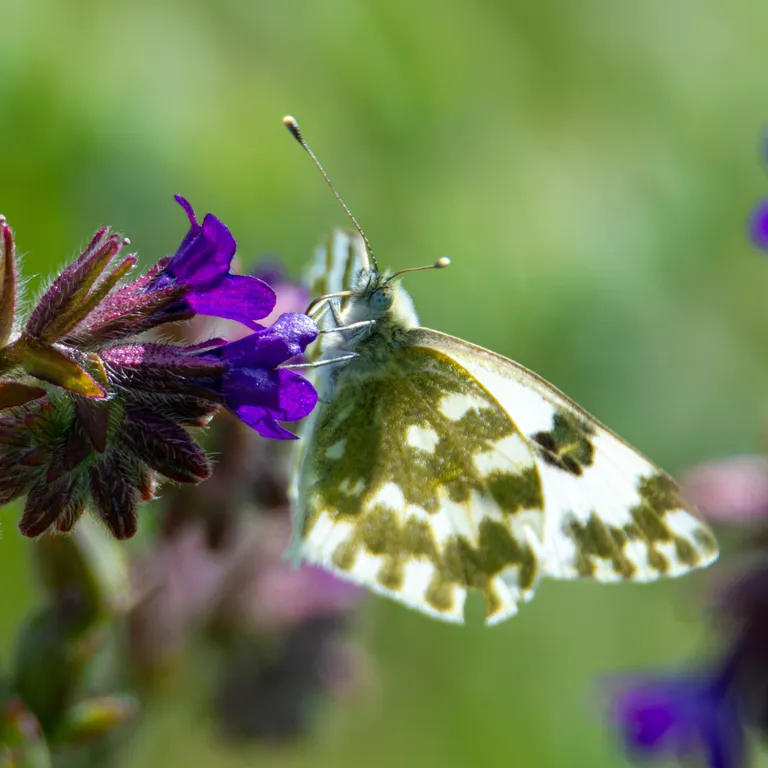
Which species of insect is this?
Pontia edusa
